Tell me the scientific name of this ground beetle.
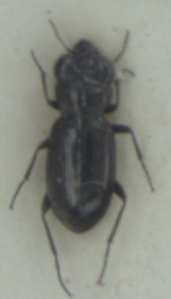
Notiophilus germinyi
